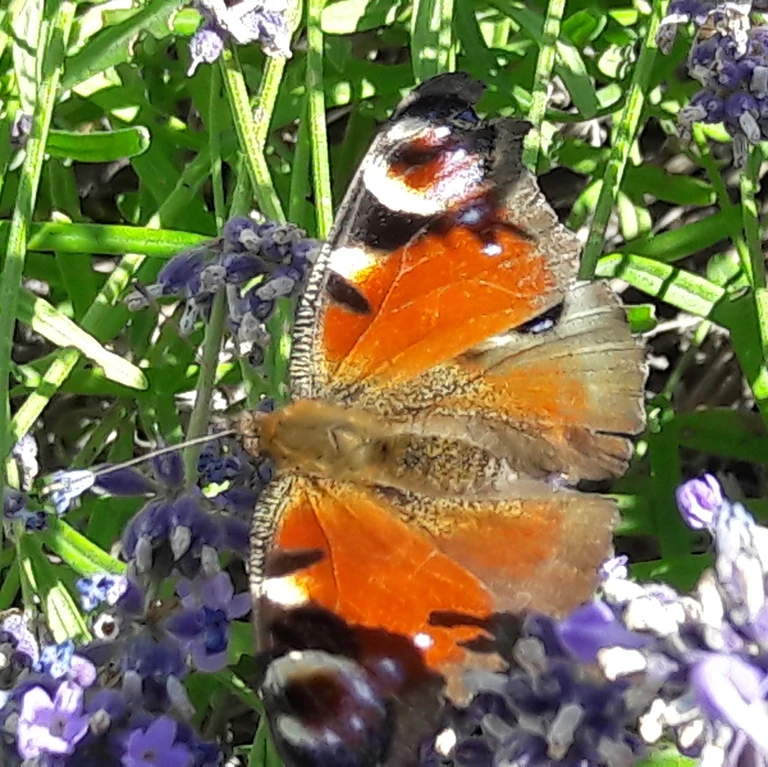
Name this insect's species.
Aglais io
